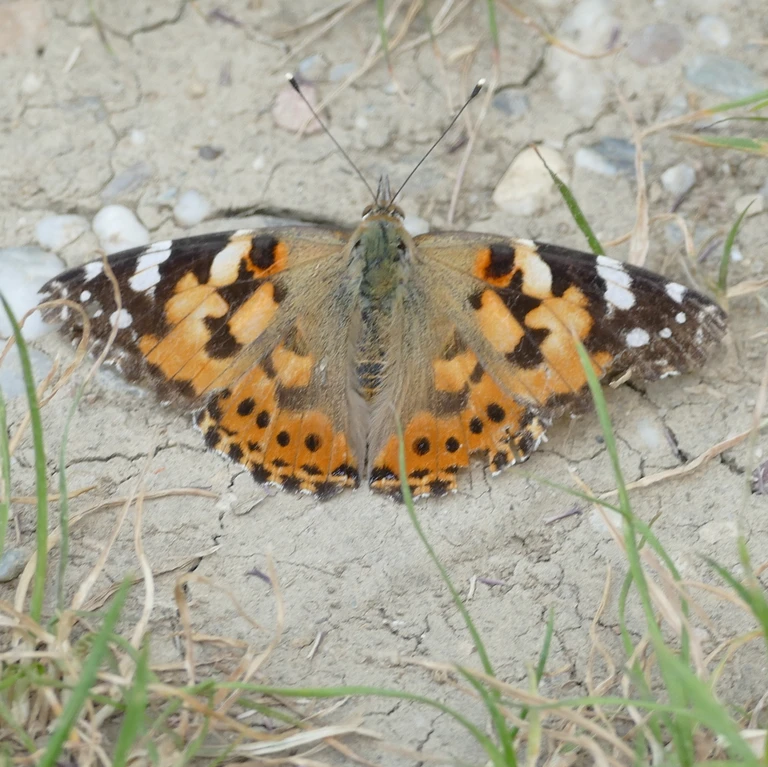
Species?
Vanessa cardui
